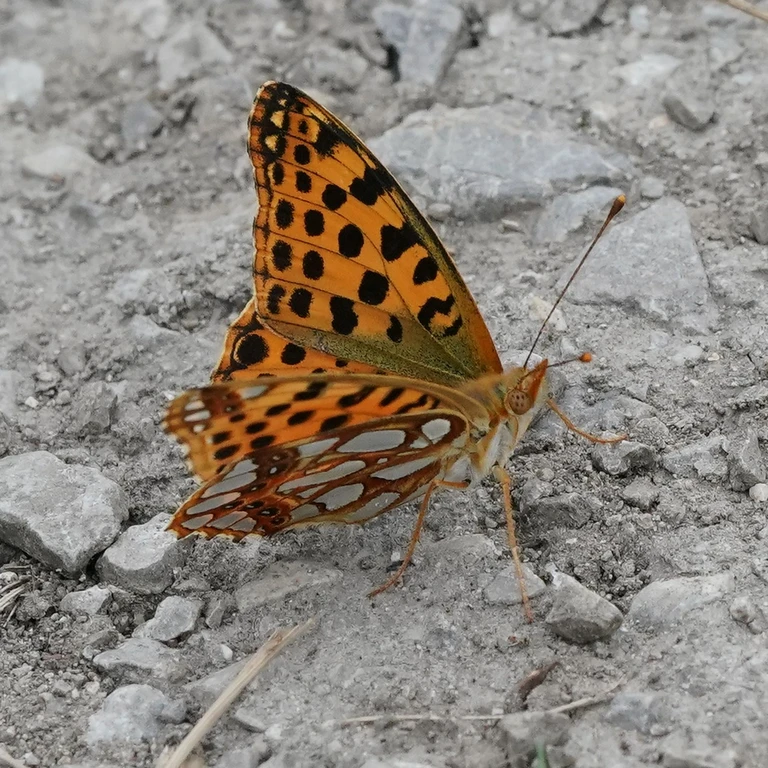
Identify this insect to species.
Issoria lathonia
